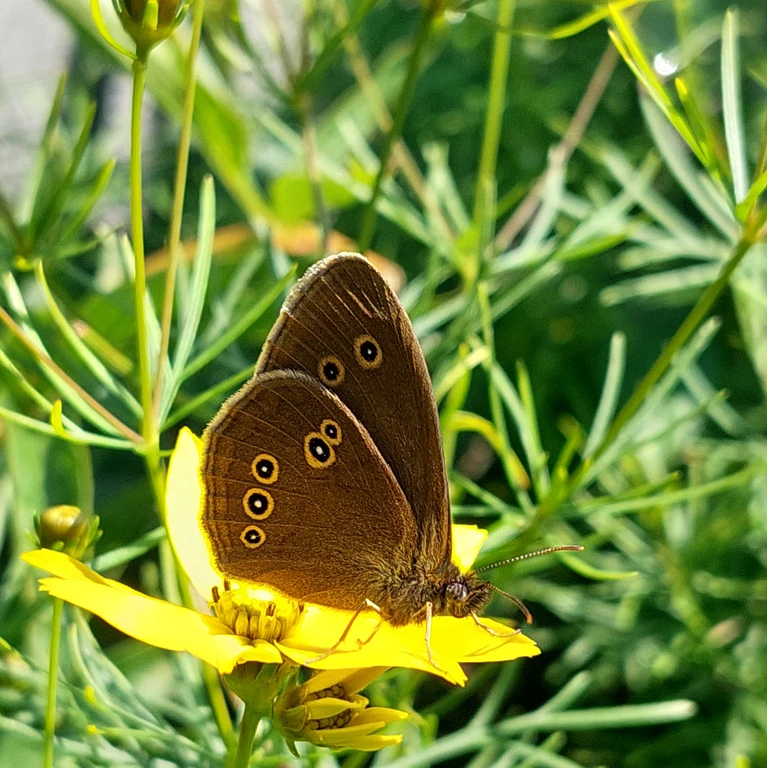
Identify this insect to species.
Aphantopus hyperantus
